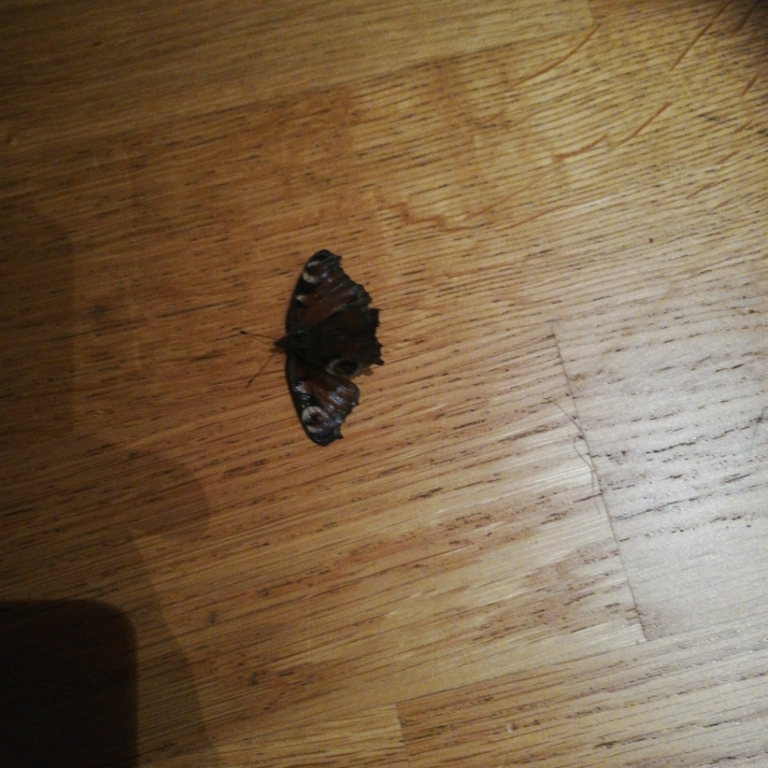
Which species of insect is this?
Aglais io
